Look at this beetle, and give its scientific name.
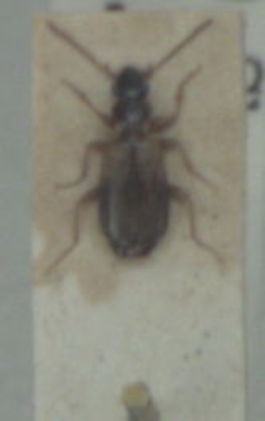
Philorhizus notatus
